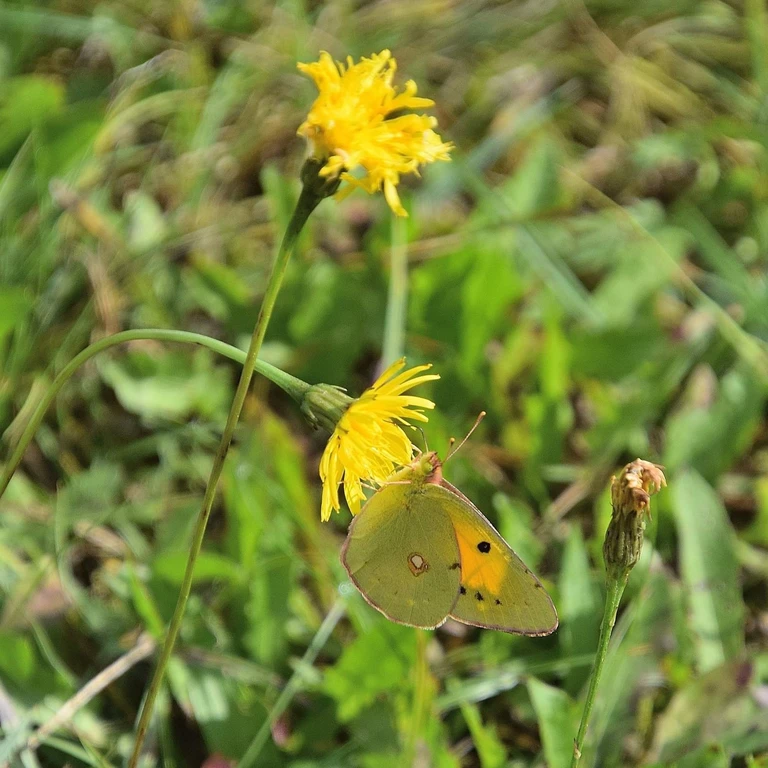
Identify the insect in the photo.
Colias croceus
